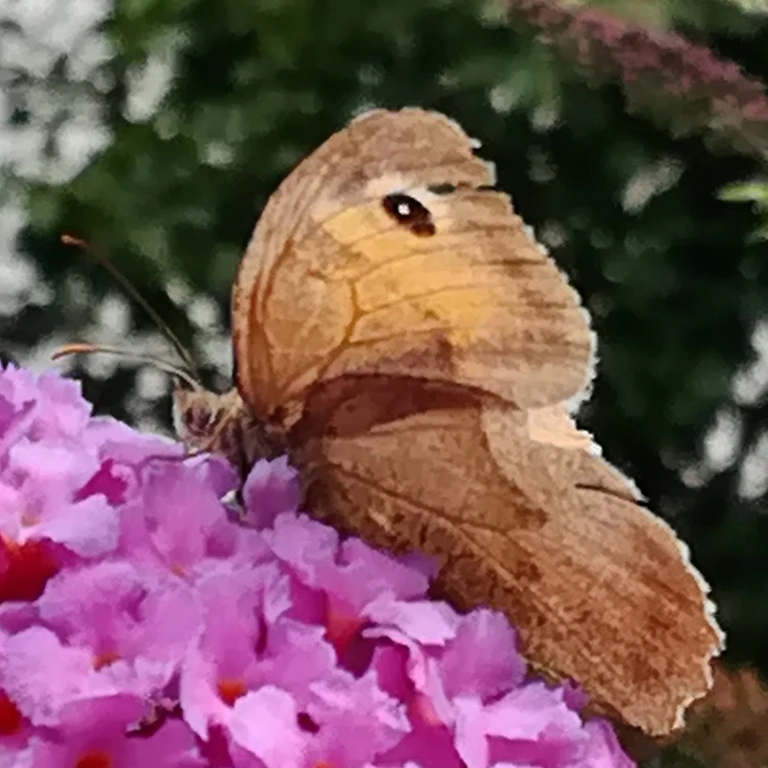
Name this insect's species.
Maniola jurtina
